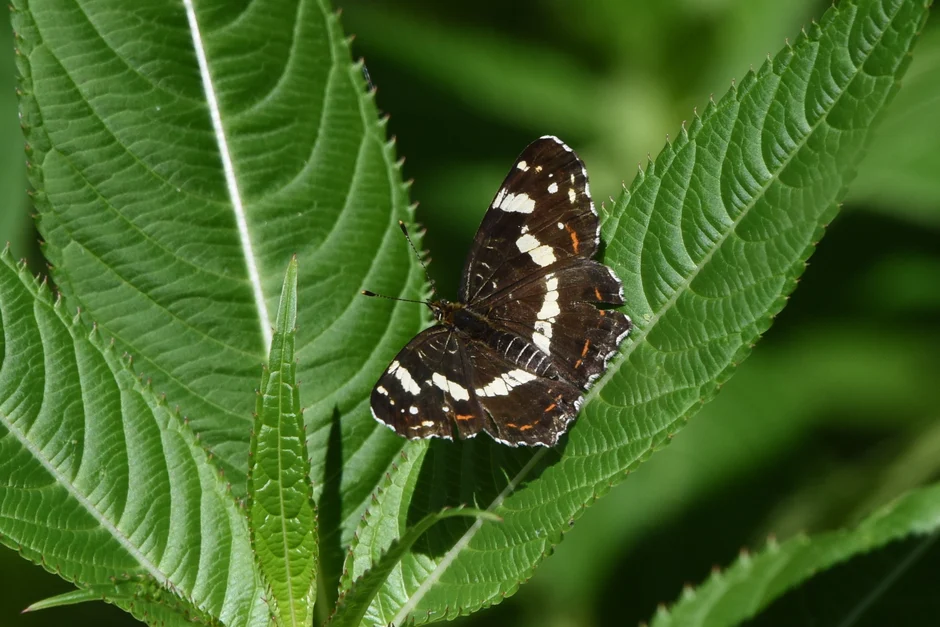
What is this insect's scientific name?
Araschnia levana
